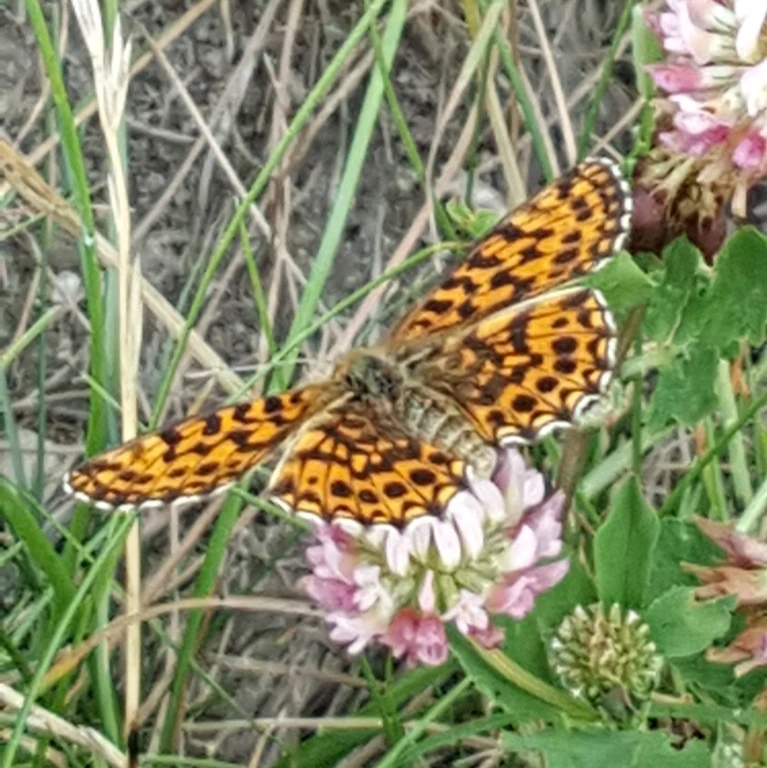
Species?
Boloria dia
